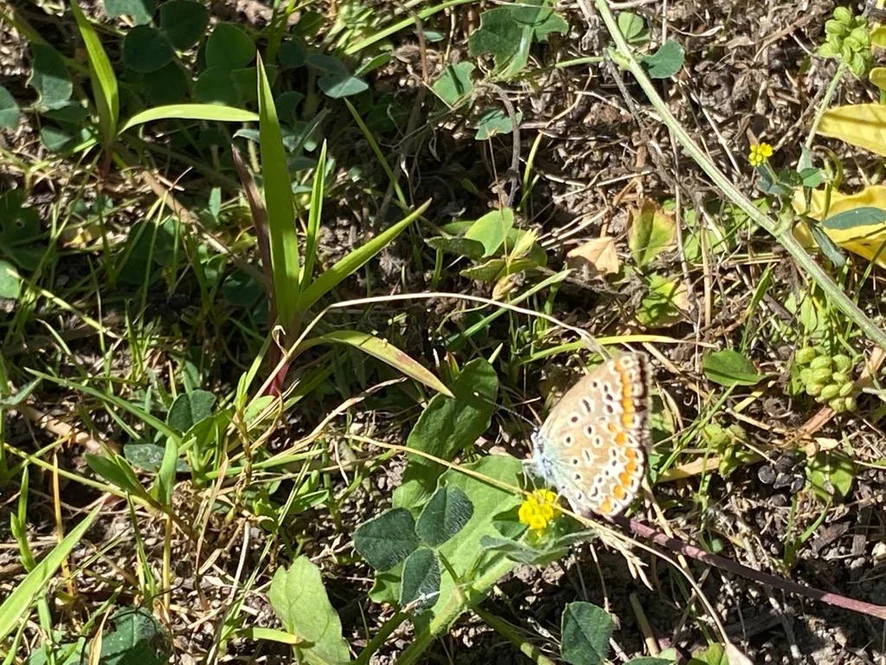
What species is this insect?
Polyommatus icarus
